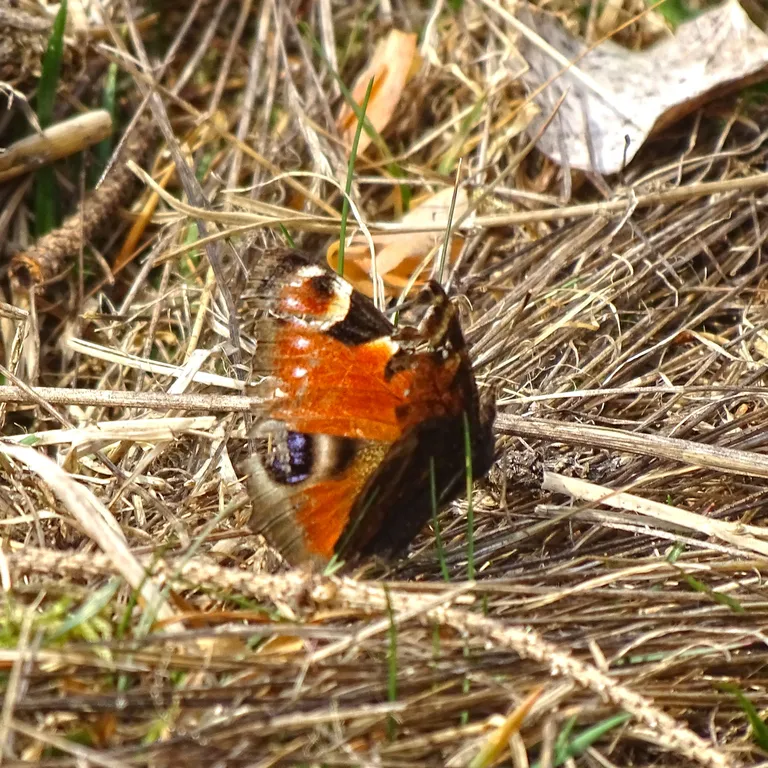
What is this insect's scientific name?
Aglais io
